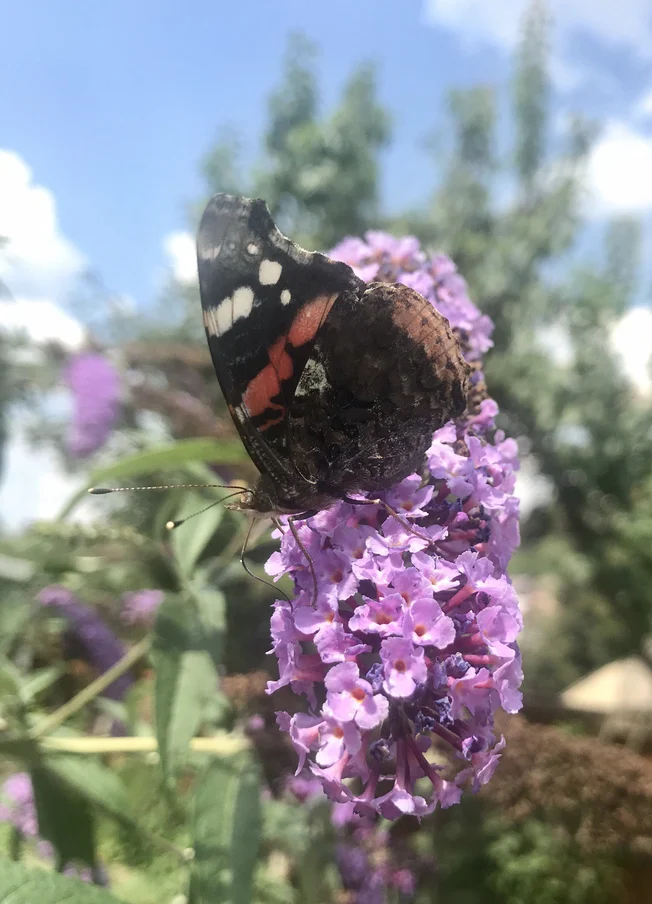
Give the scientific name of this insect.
Vanessa atalanta
